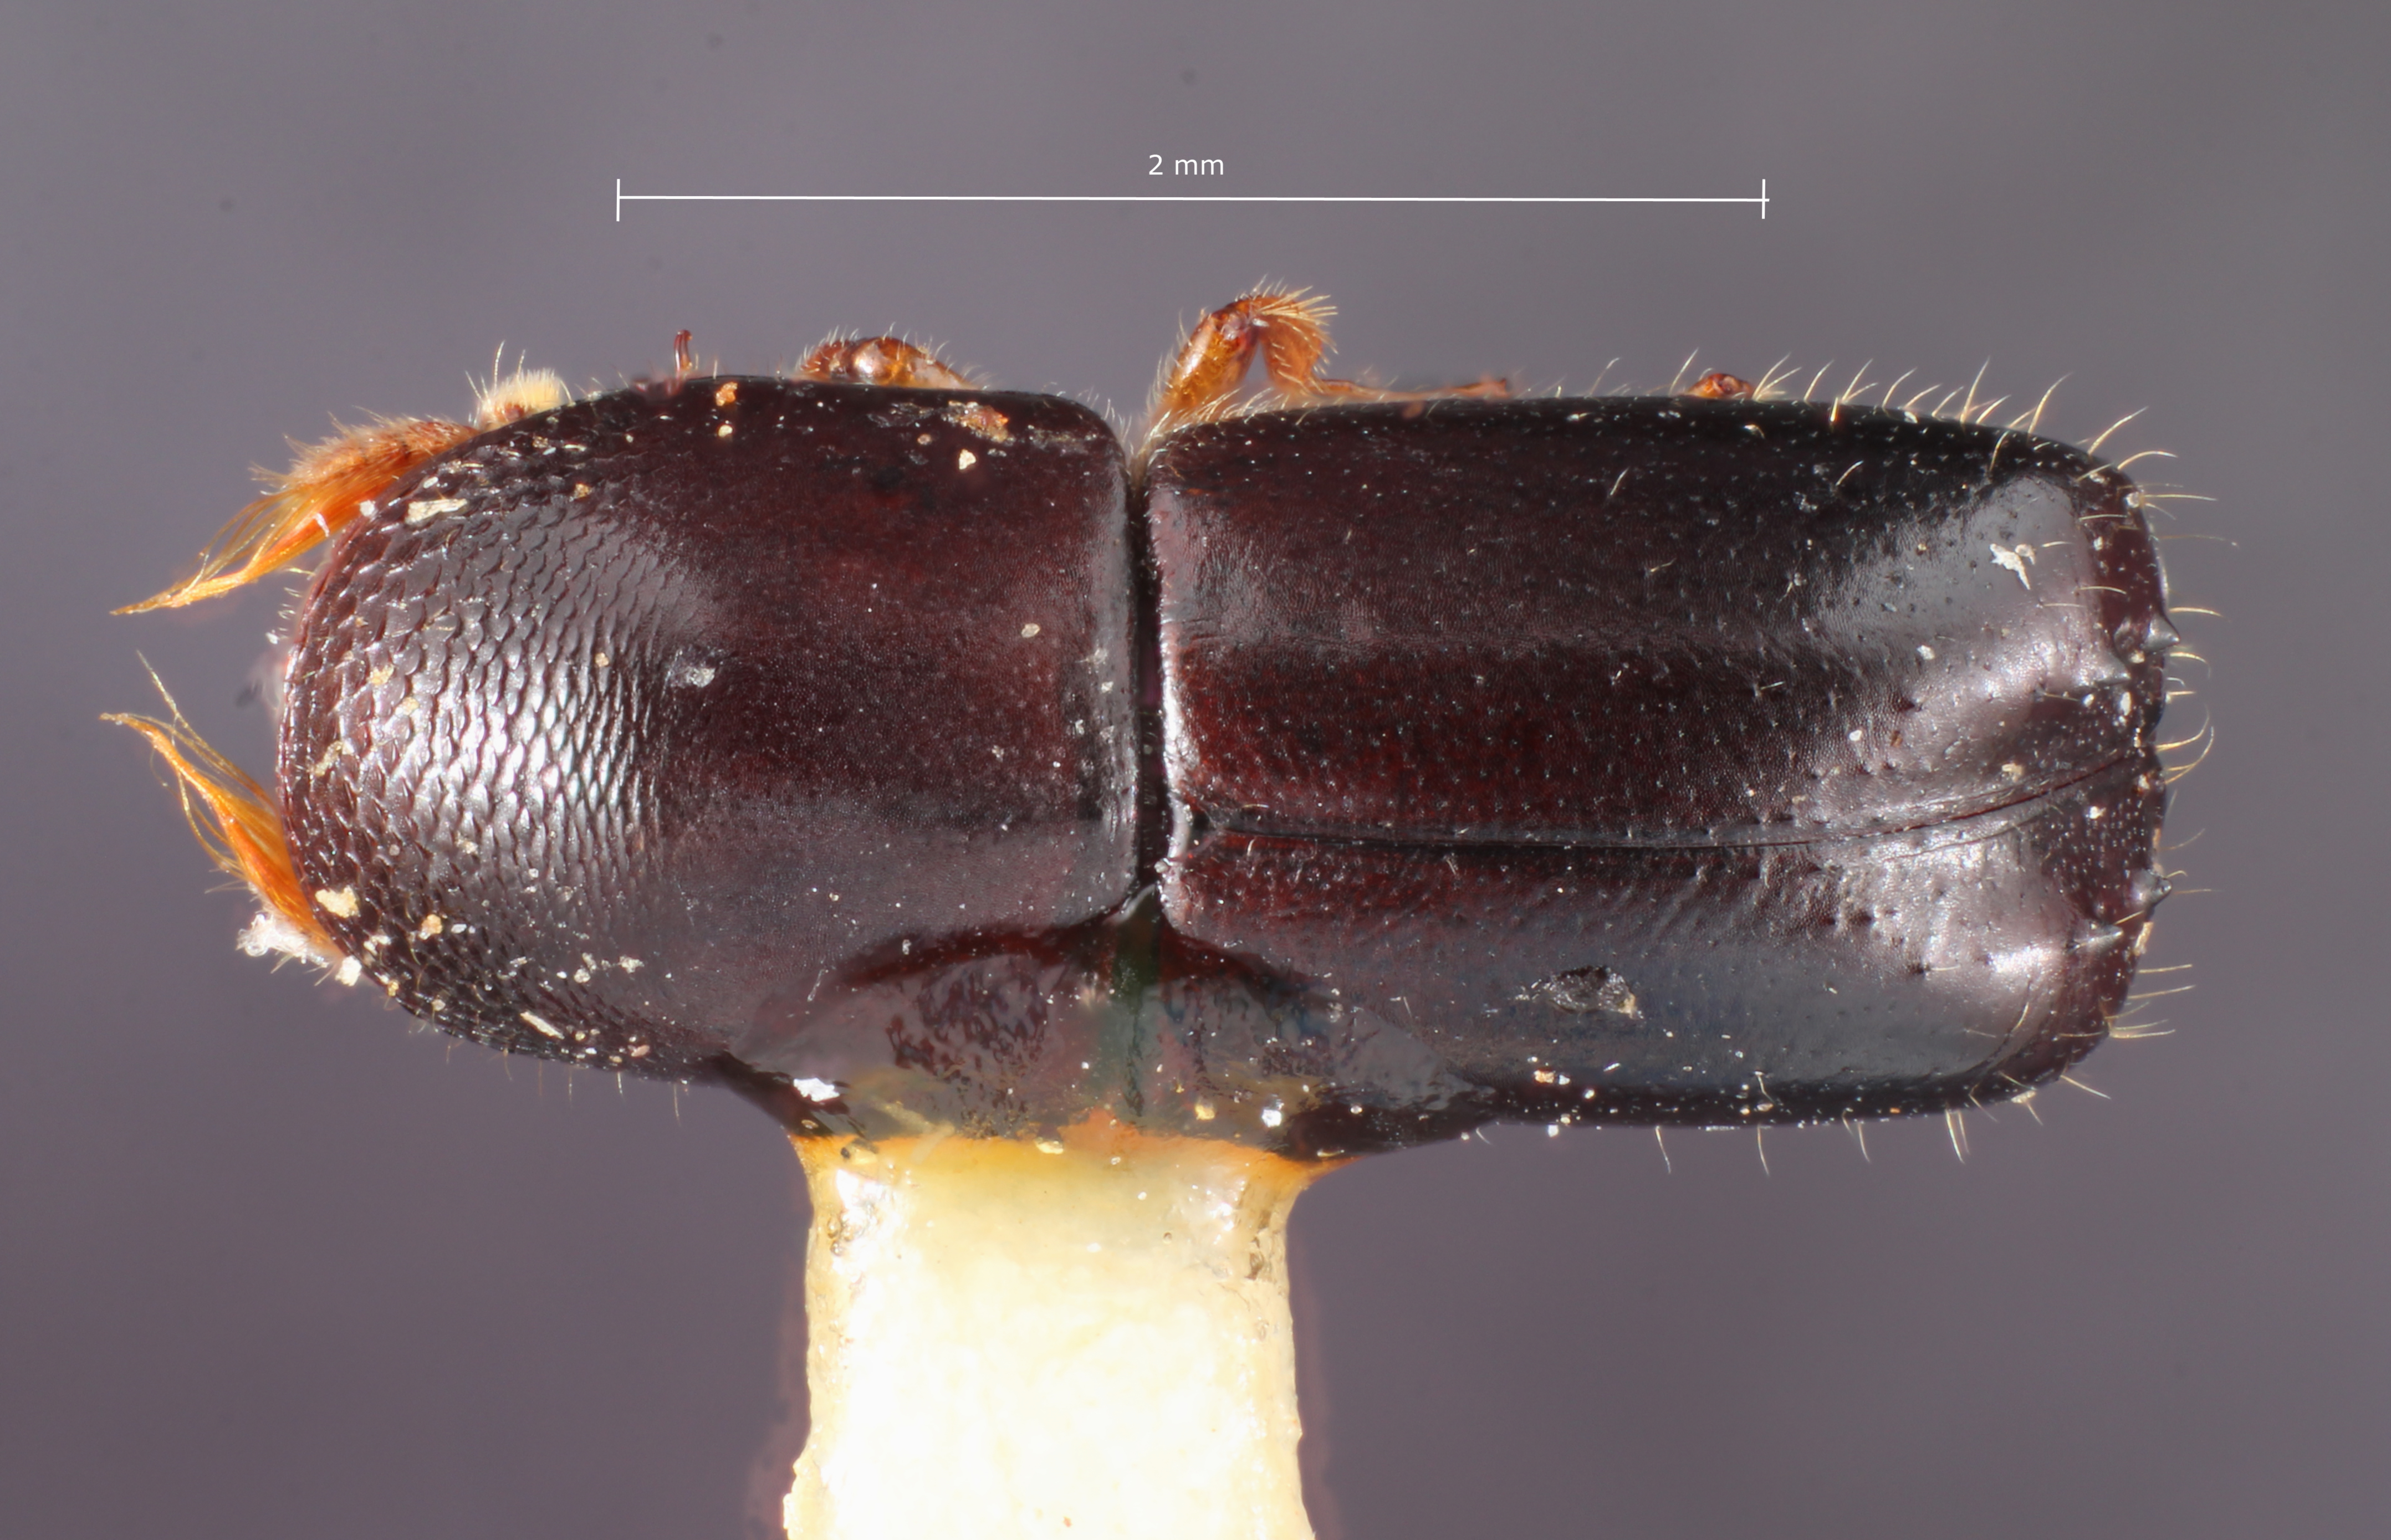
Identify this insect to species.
Monarthrum difficile
